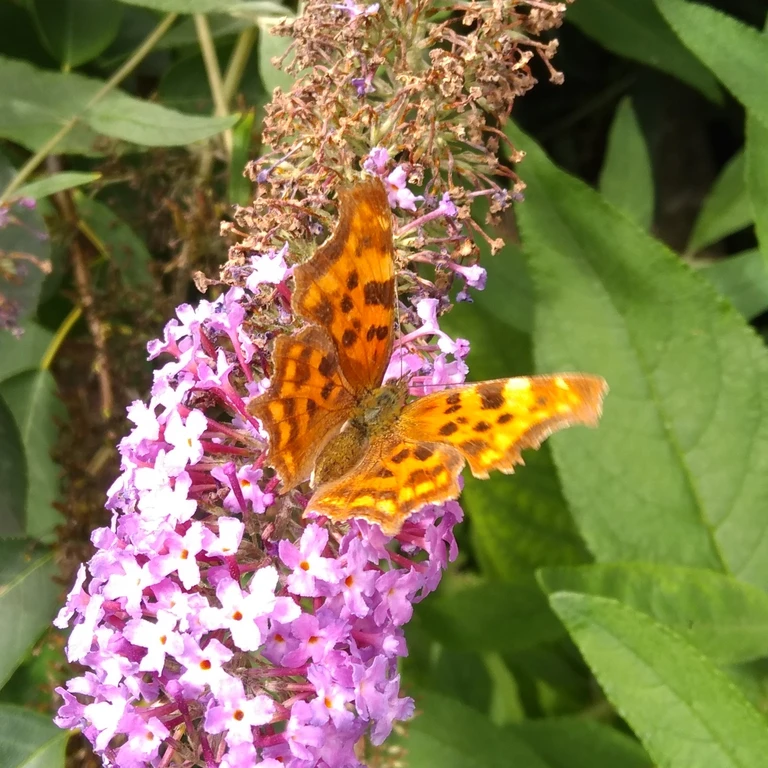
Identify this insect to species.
Polygonia c-album
